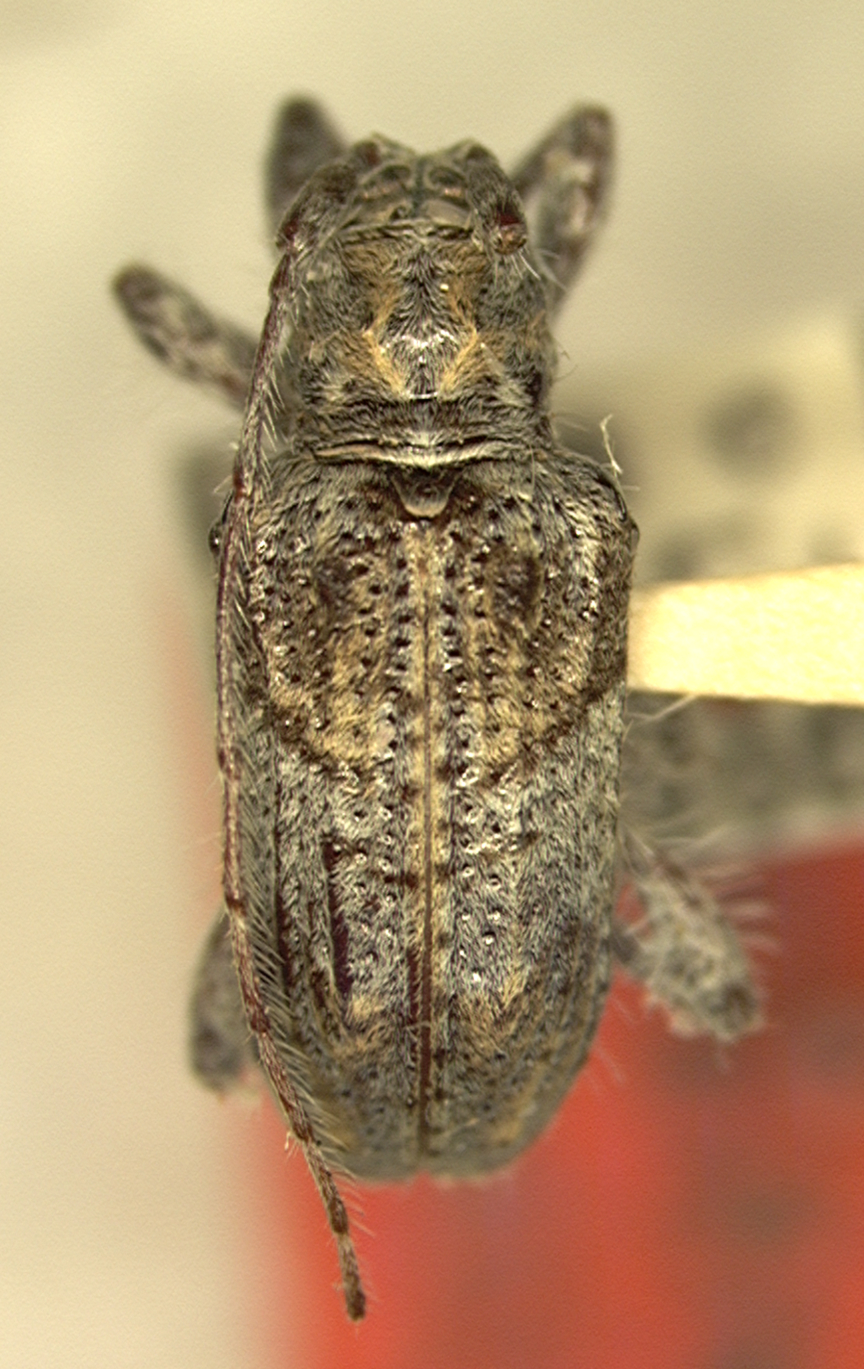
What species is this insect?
Ecyrus hoffmanni (also Ecyrus hirtipes)
